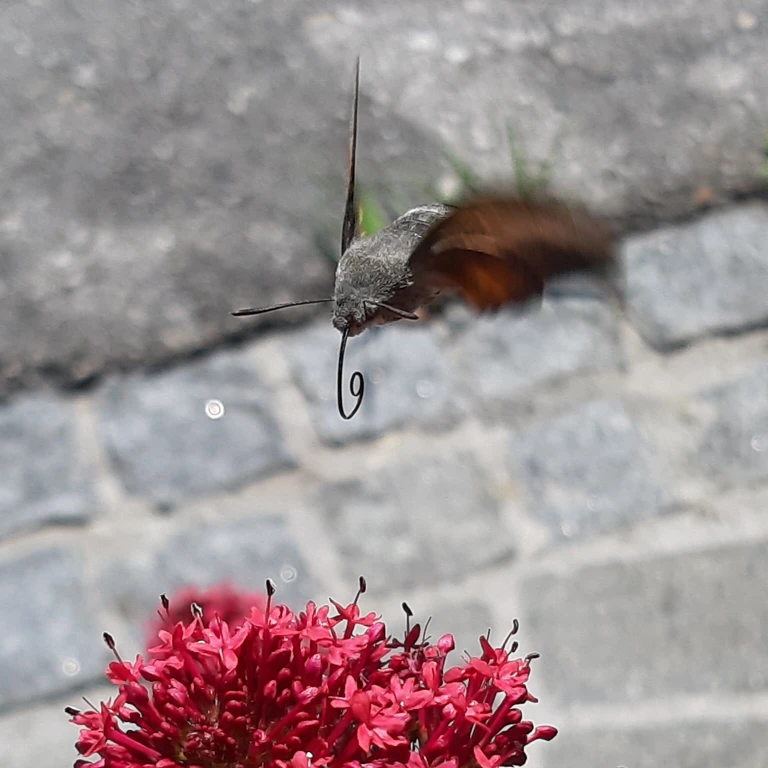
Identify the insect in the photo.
Macroglossum stellatarum
